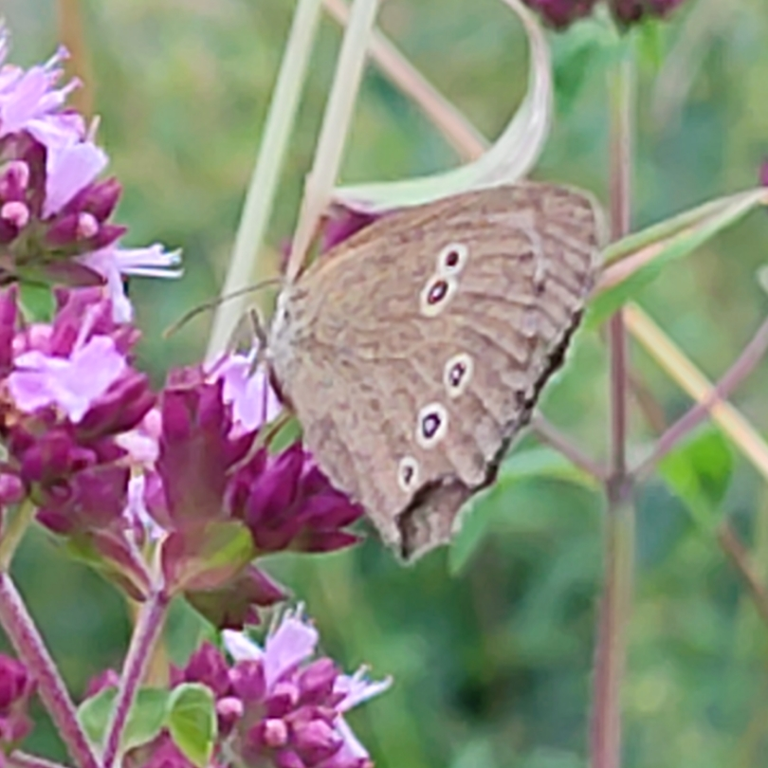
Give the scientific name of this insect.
Aphantopus hyperantus
